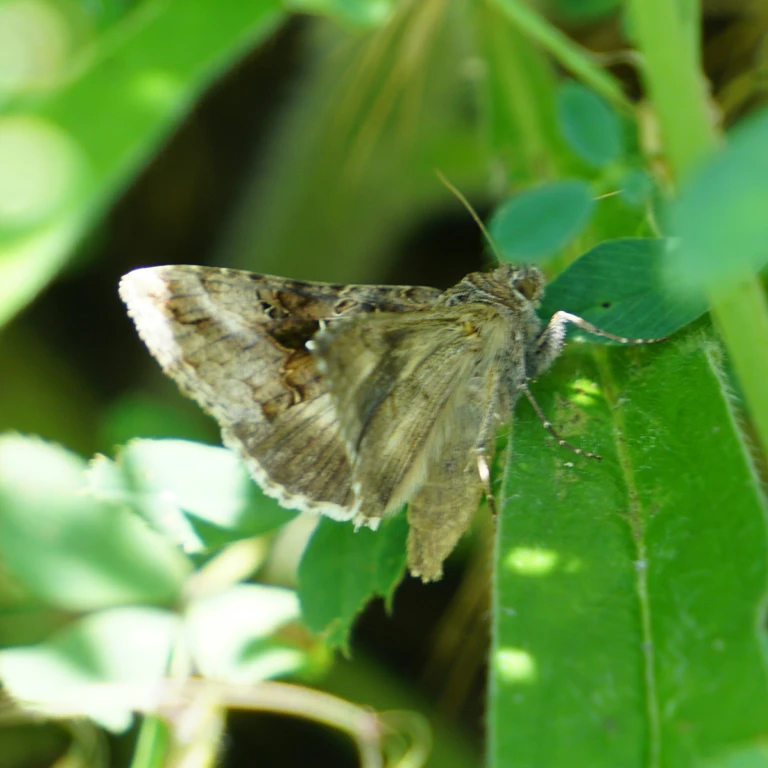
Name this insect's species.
Autographa gamma
